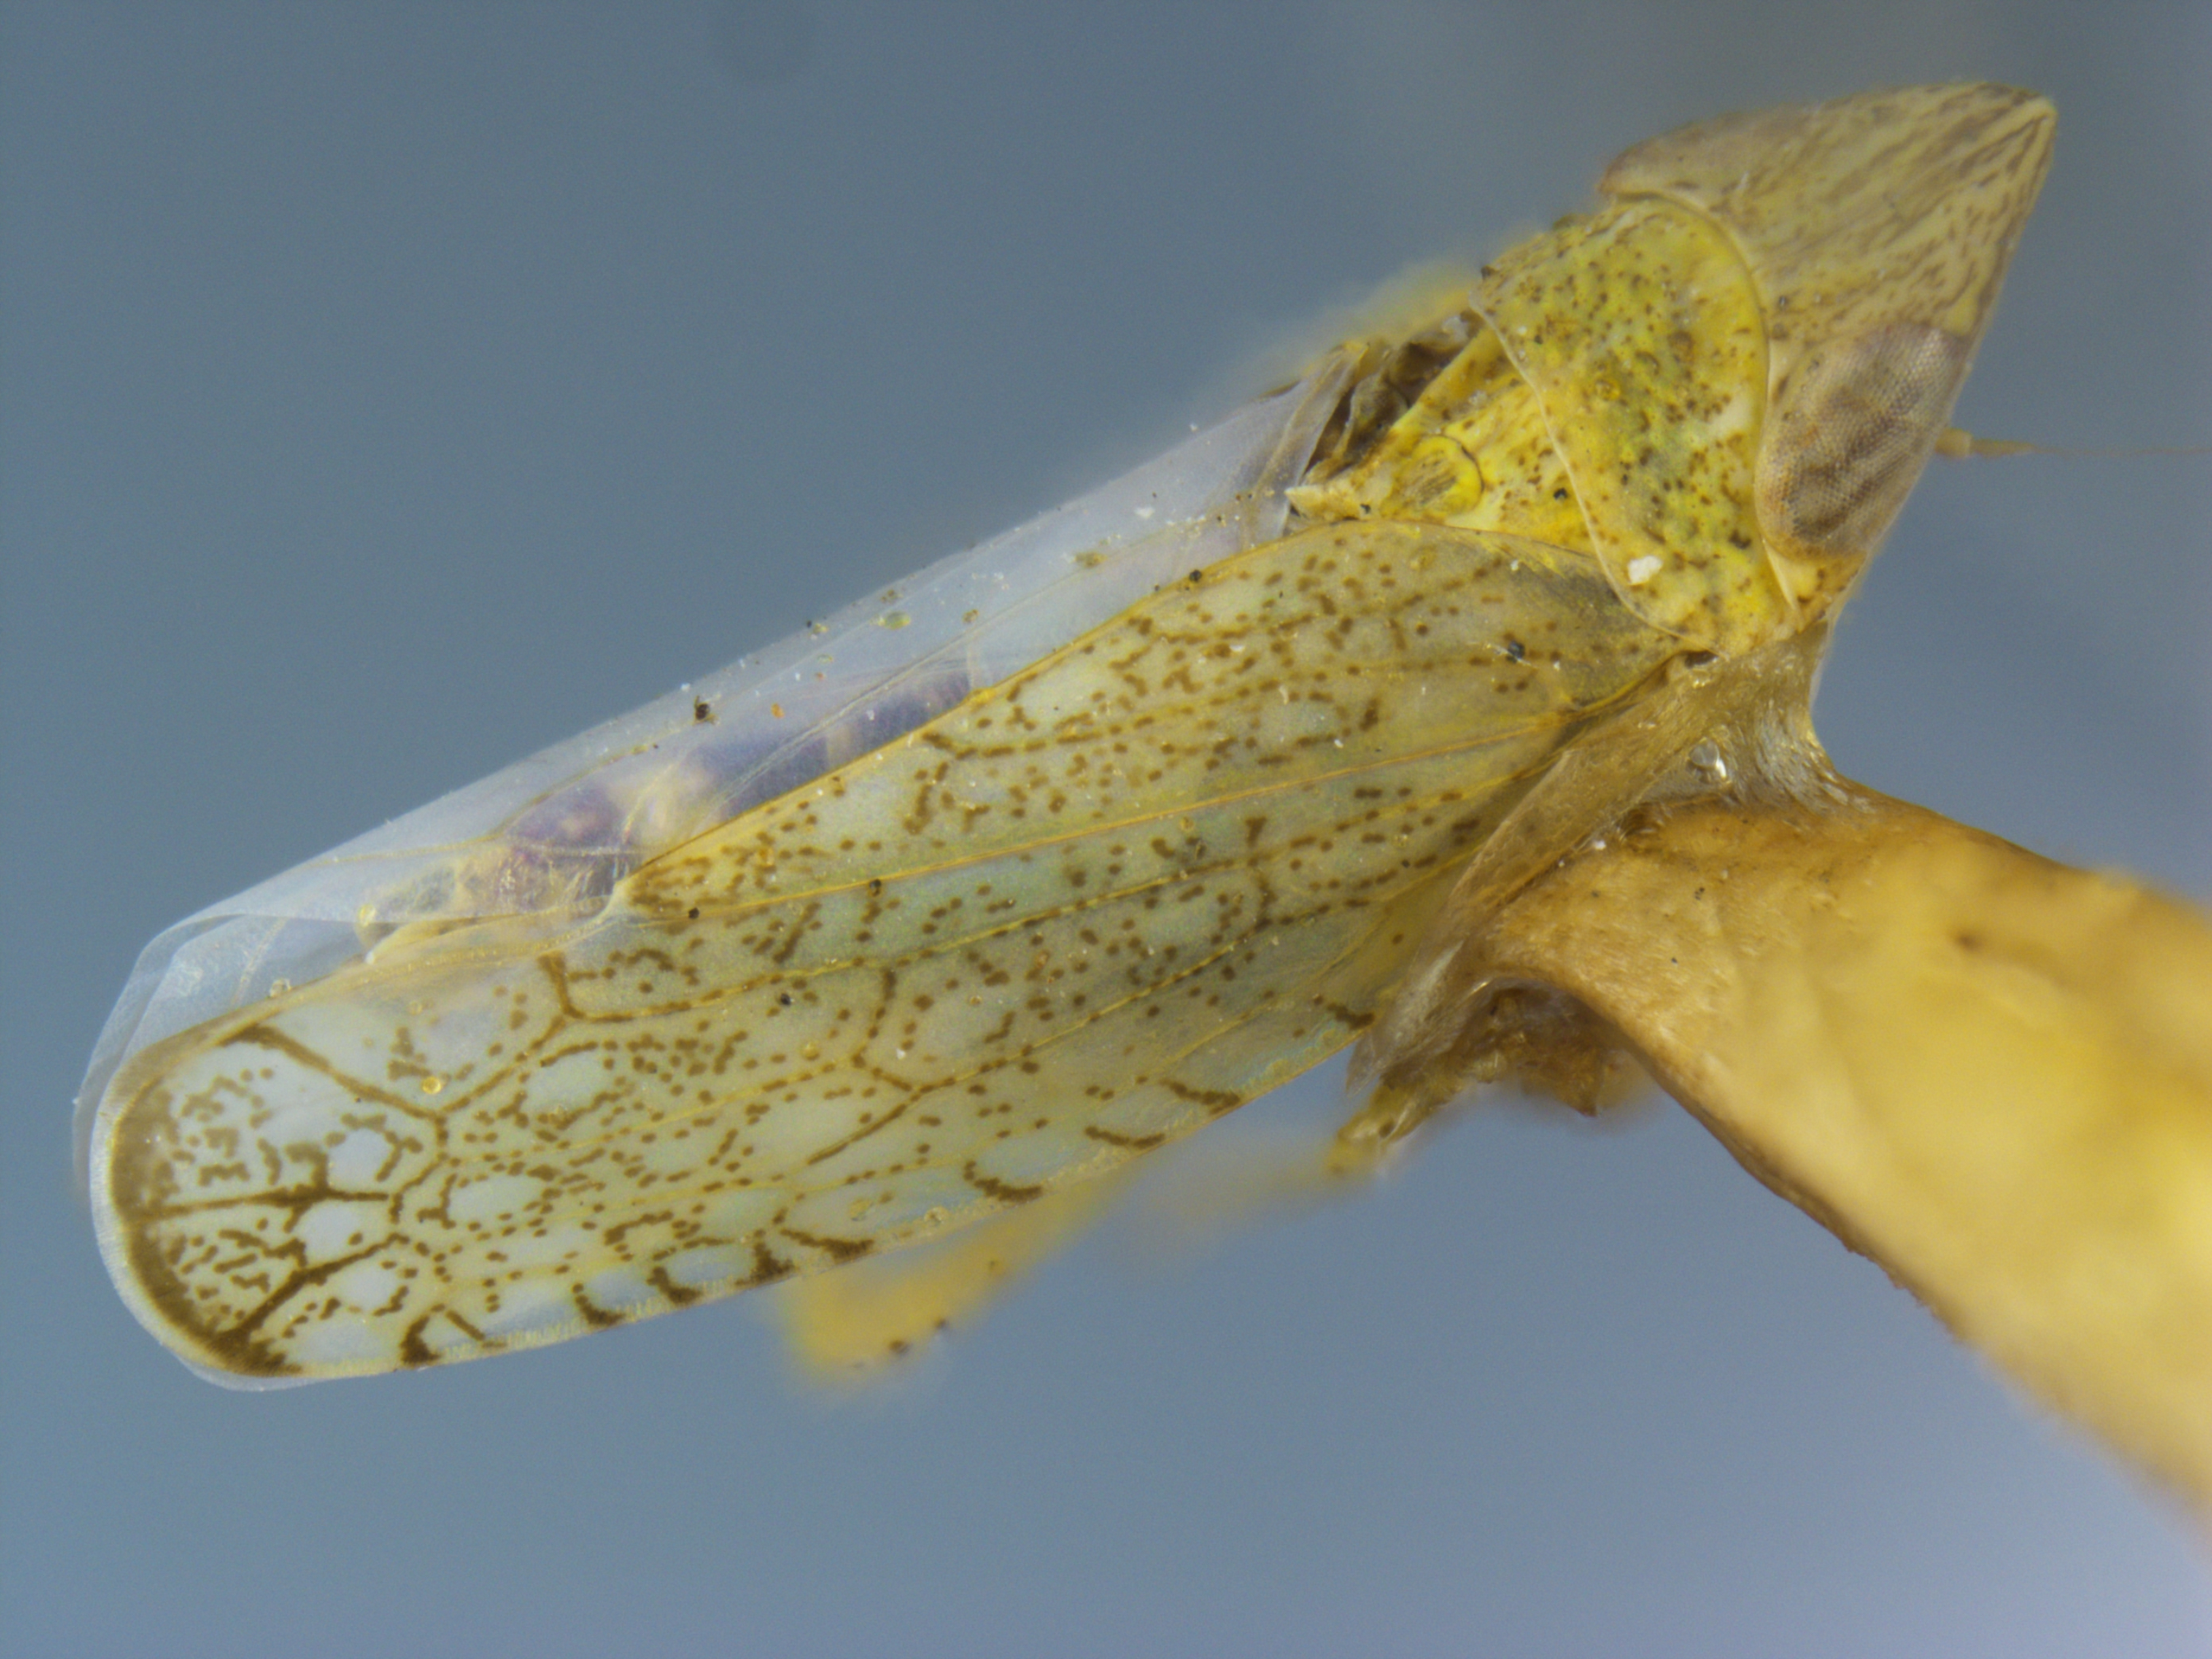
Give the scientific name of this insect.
Platymetopius cinereus
